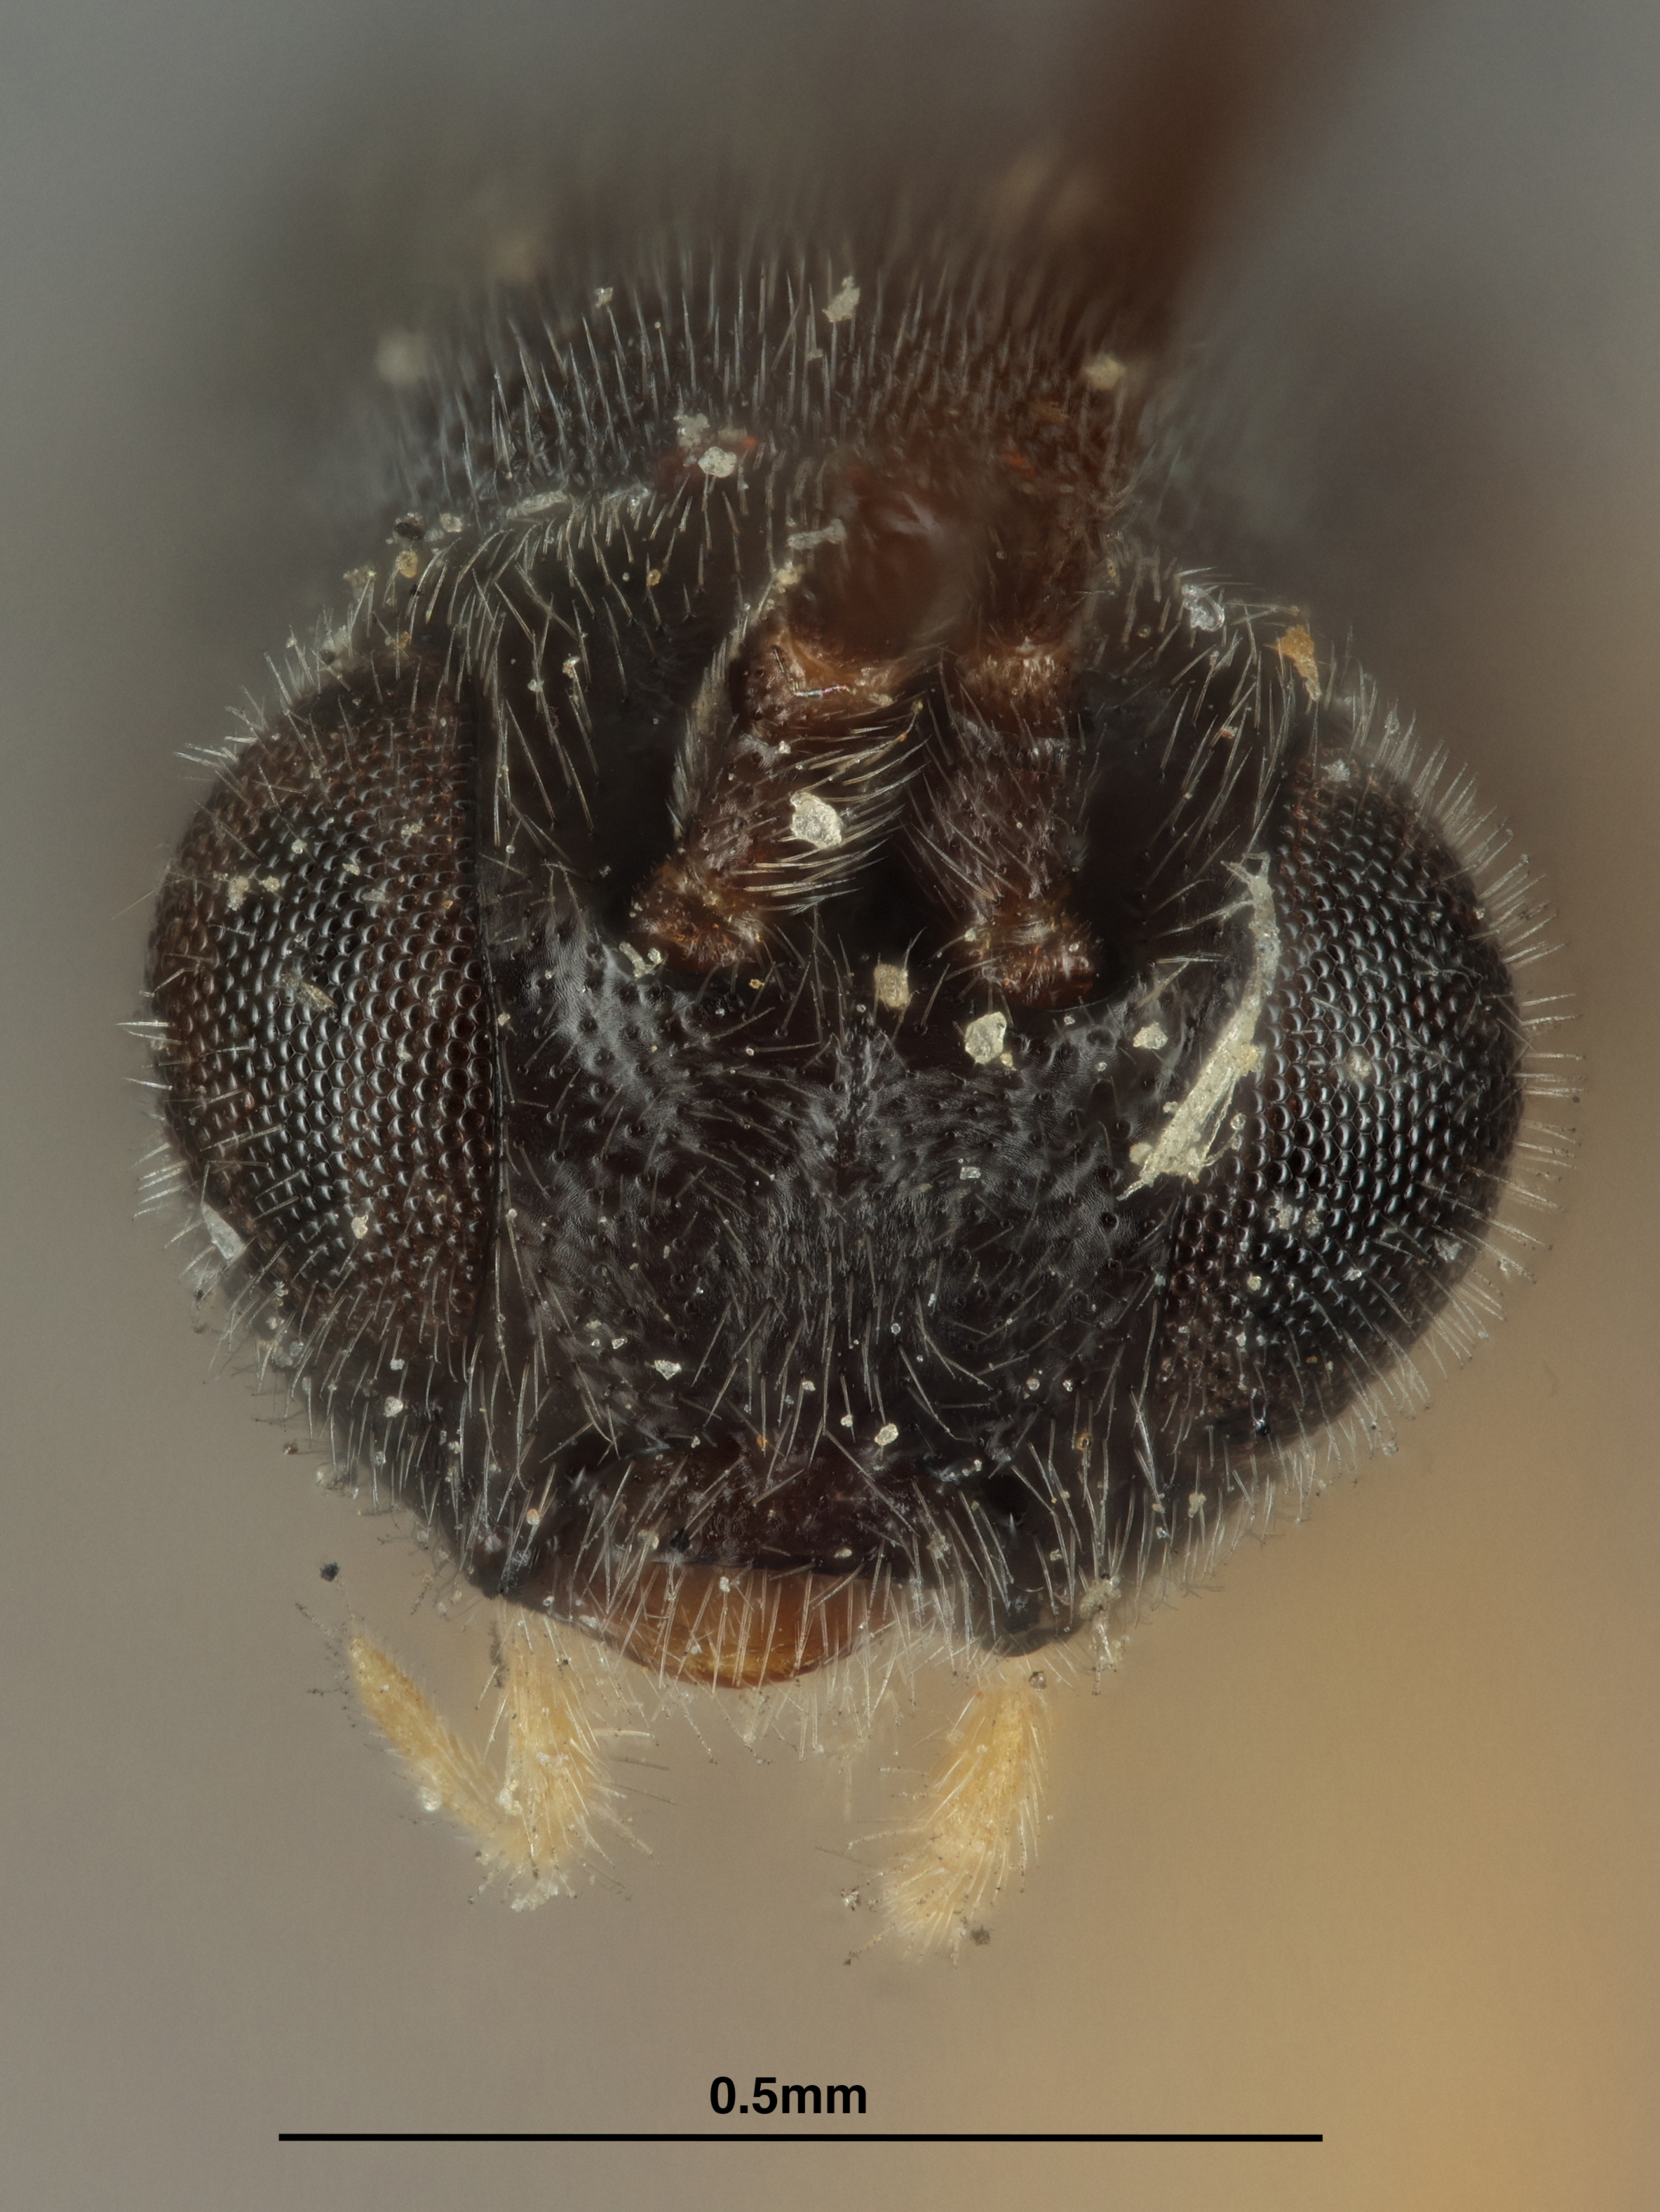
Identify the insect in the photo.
Apanteles delicatus
